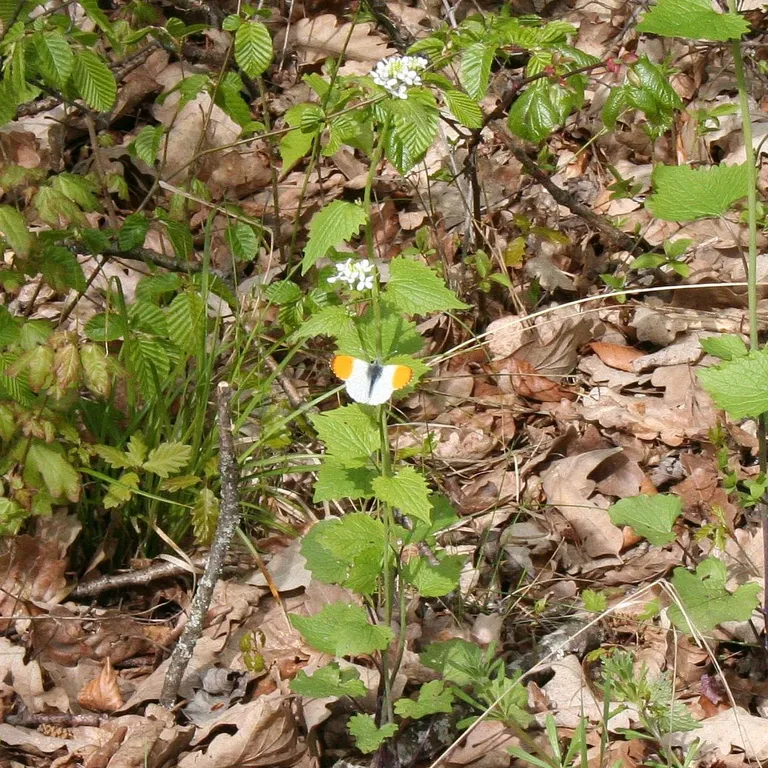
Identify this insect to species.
Anthocharis cardamines
